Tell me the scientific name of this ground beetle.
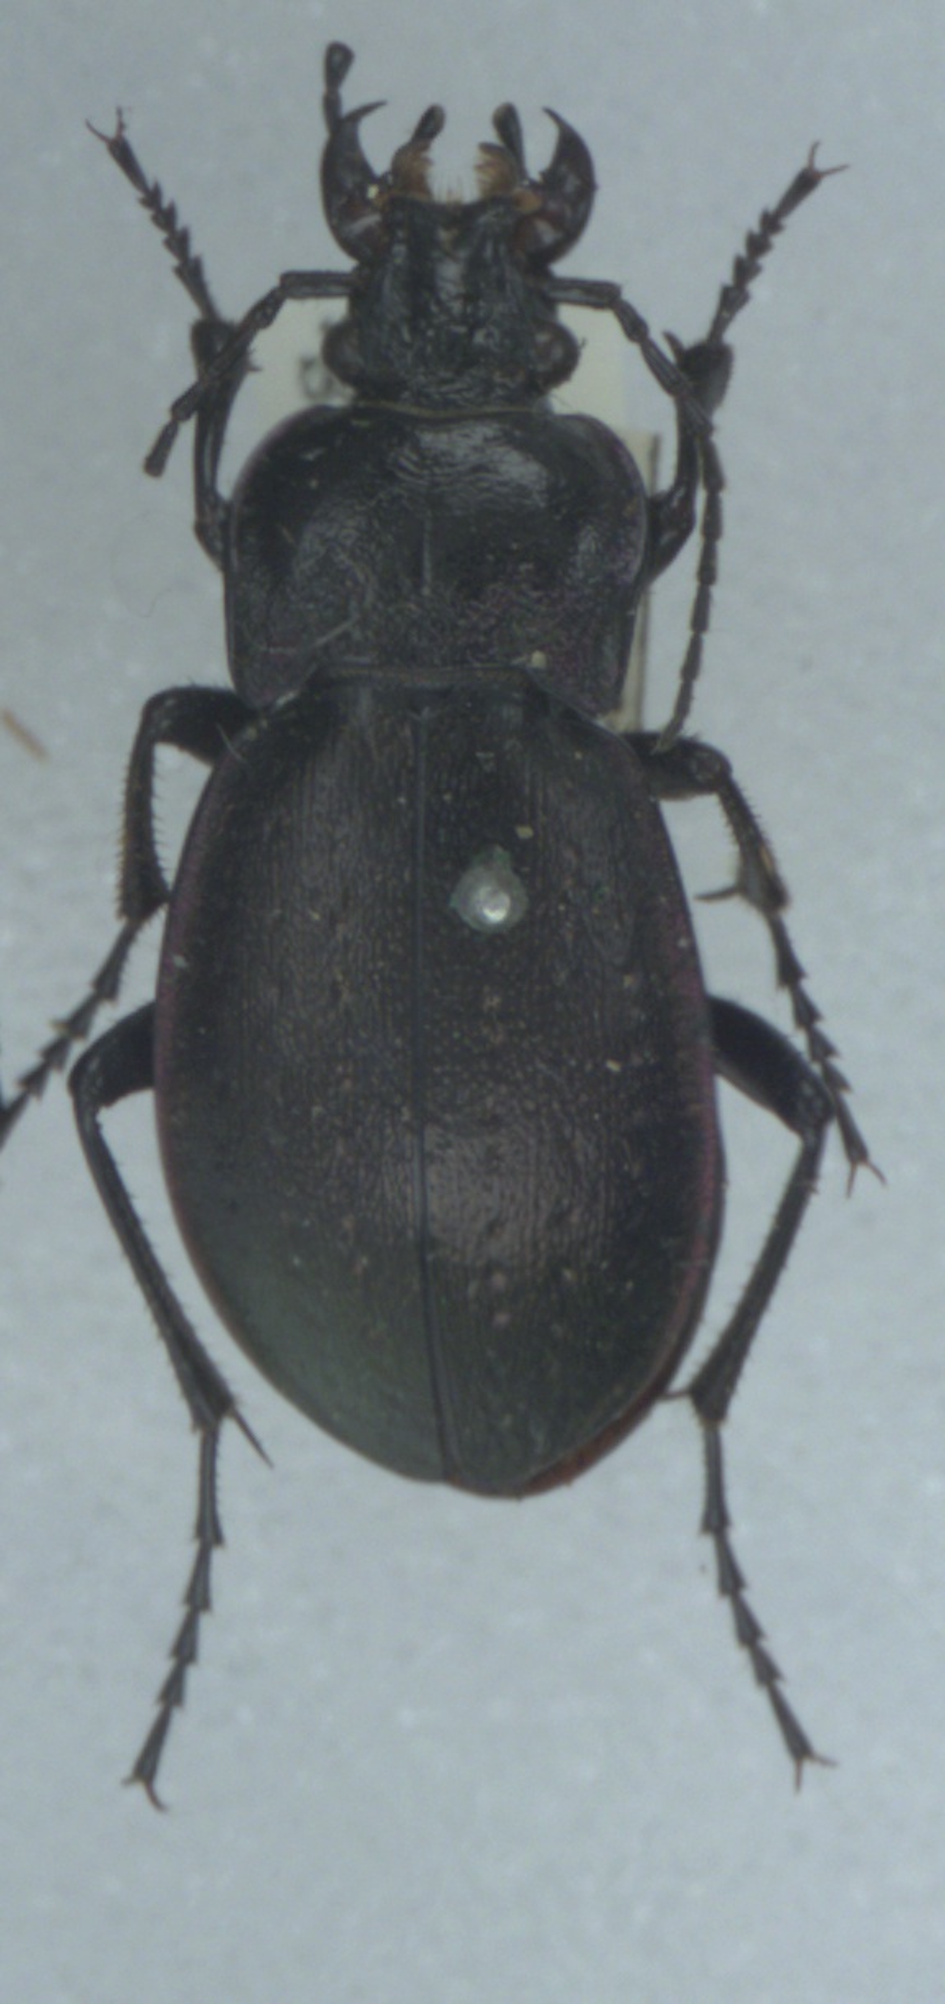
Carabus nemoralis
